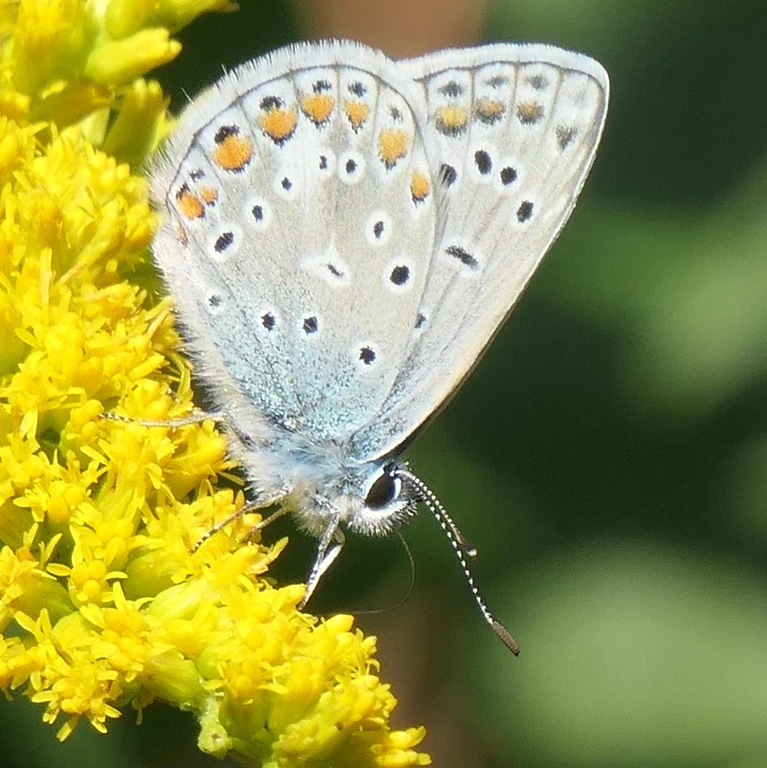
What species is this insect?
Polyommatus icarus
